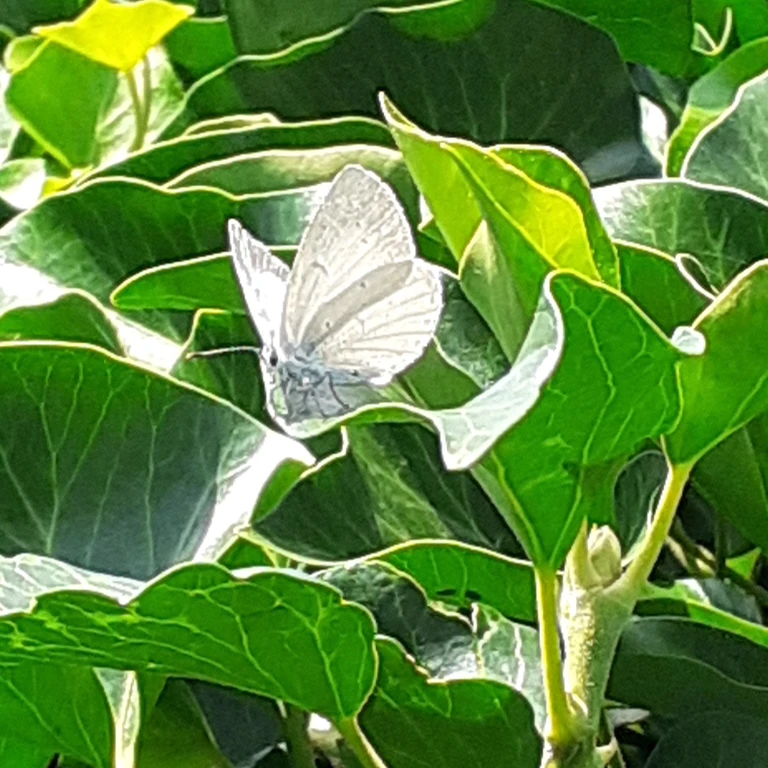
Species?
Celastrina argiolus
